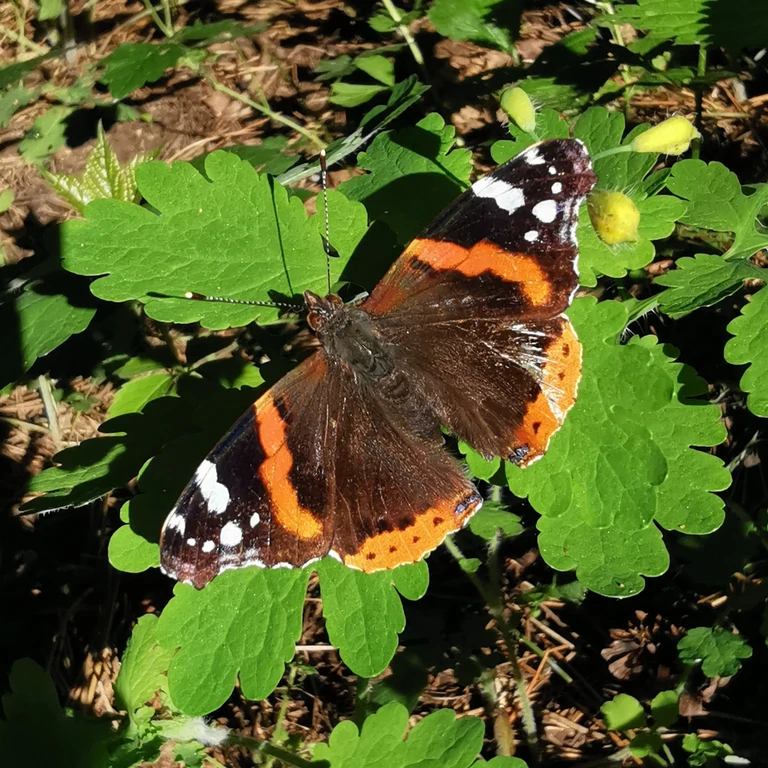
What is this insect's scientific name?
Vanessa atalanta
